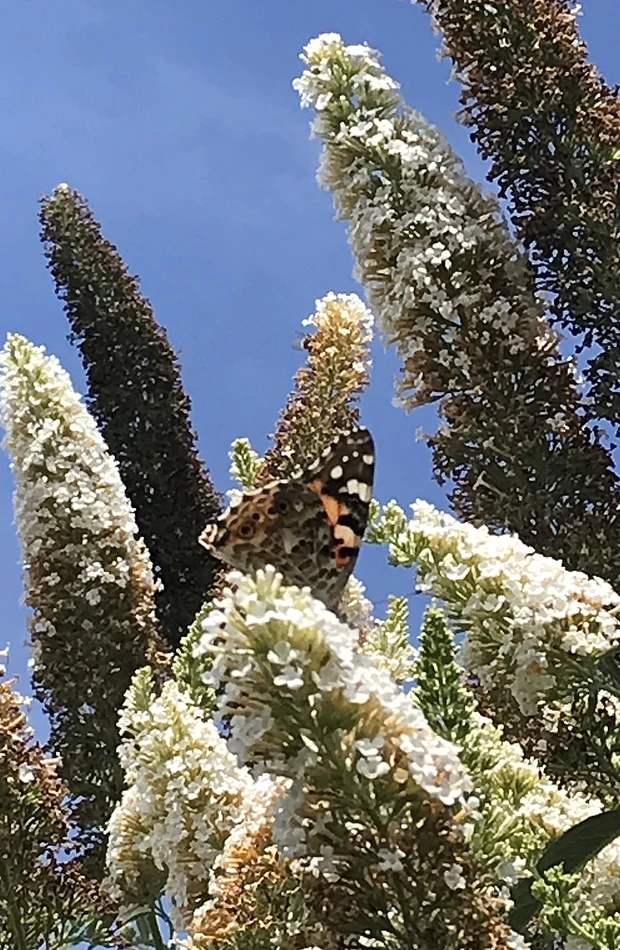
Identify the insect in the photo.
Vanessa cardui
